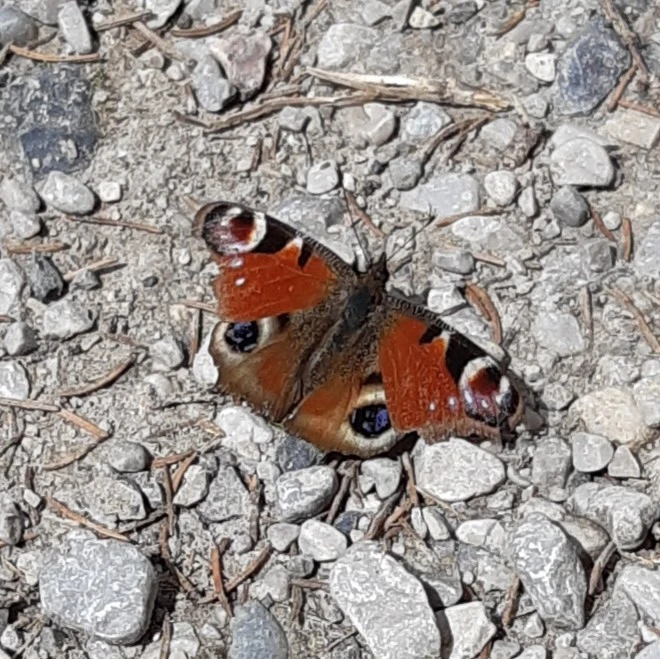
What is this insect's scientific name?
Aglais io
